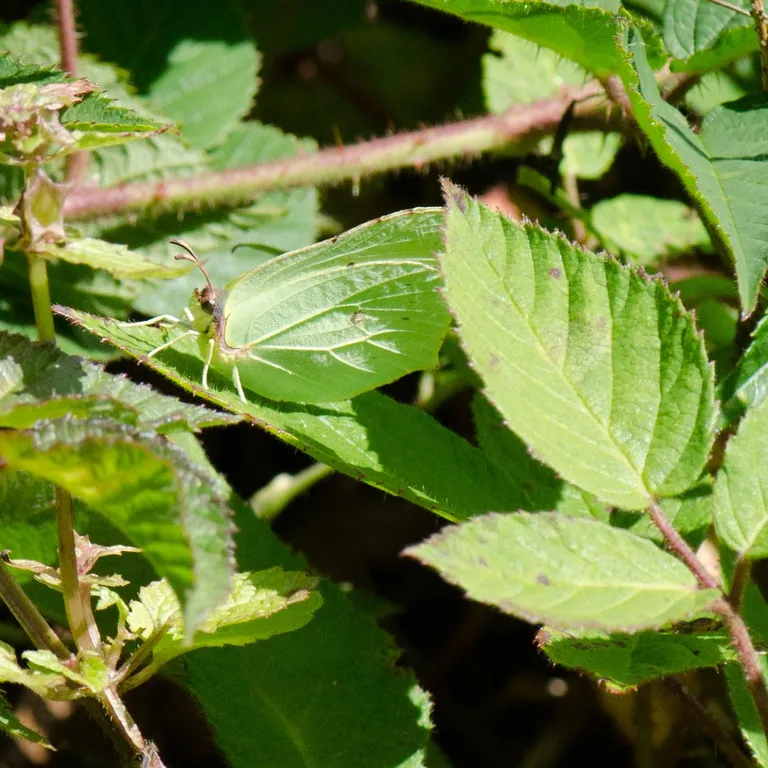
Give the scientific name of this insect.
Gonepteryx rhamni
